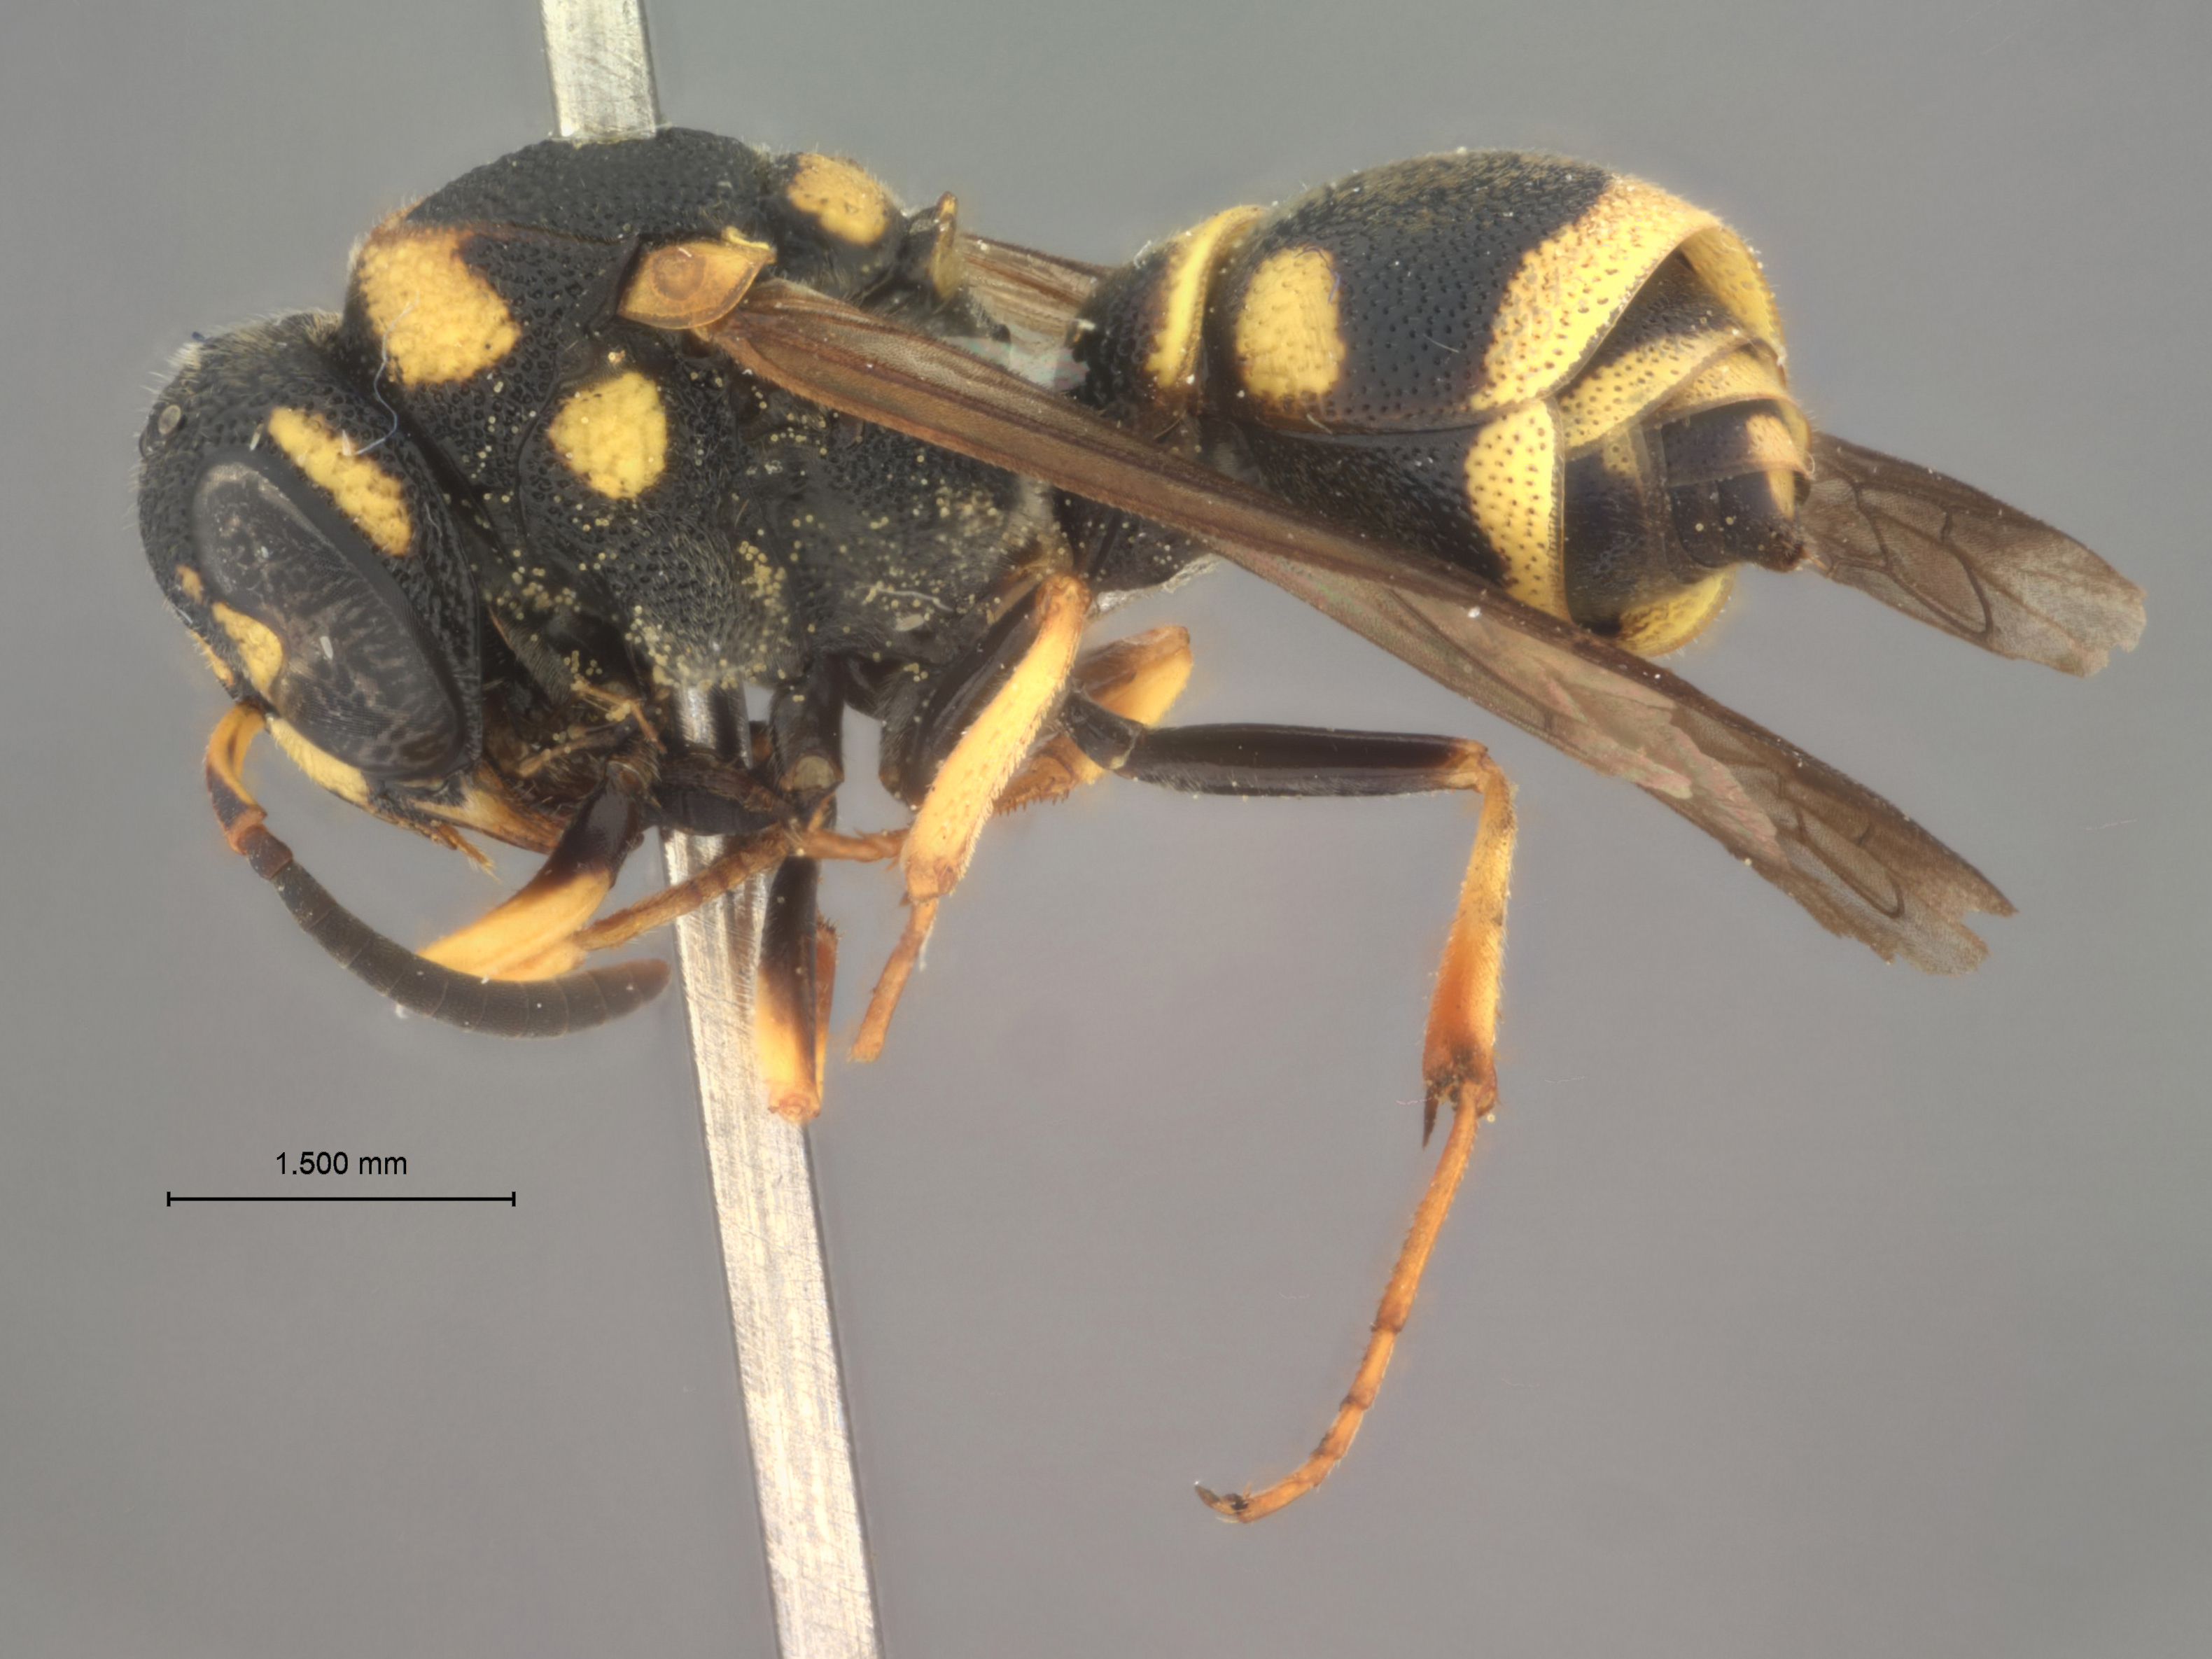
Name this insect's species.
Antepipona menkei
